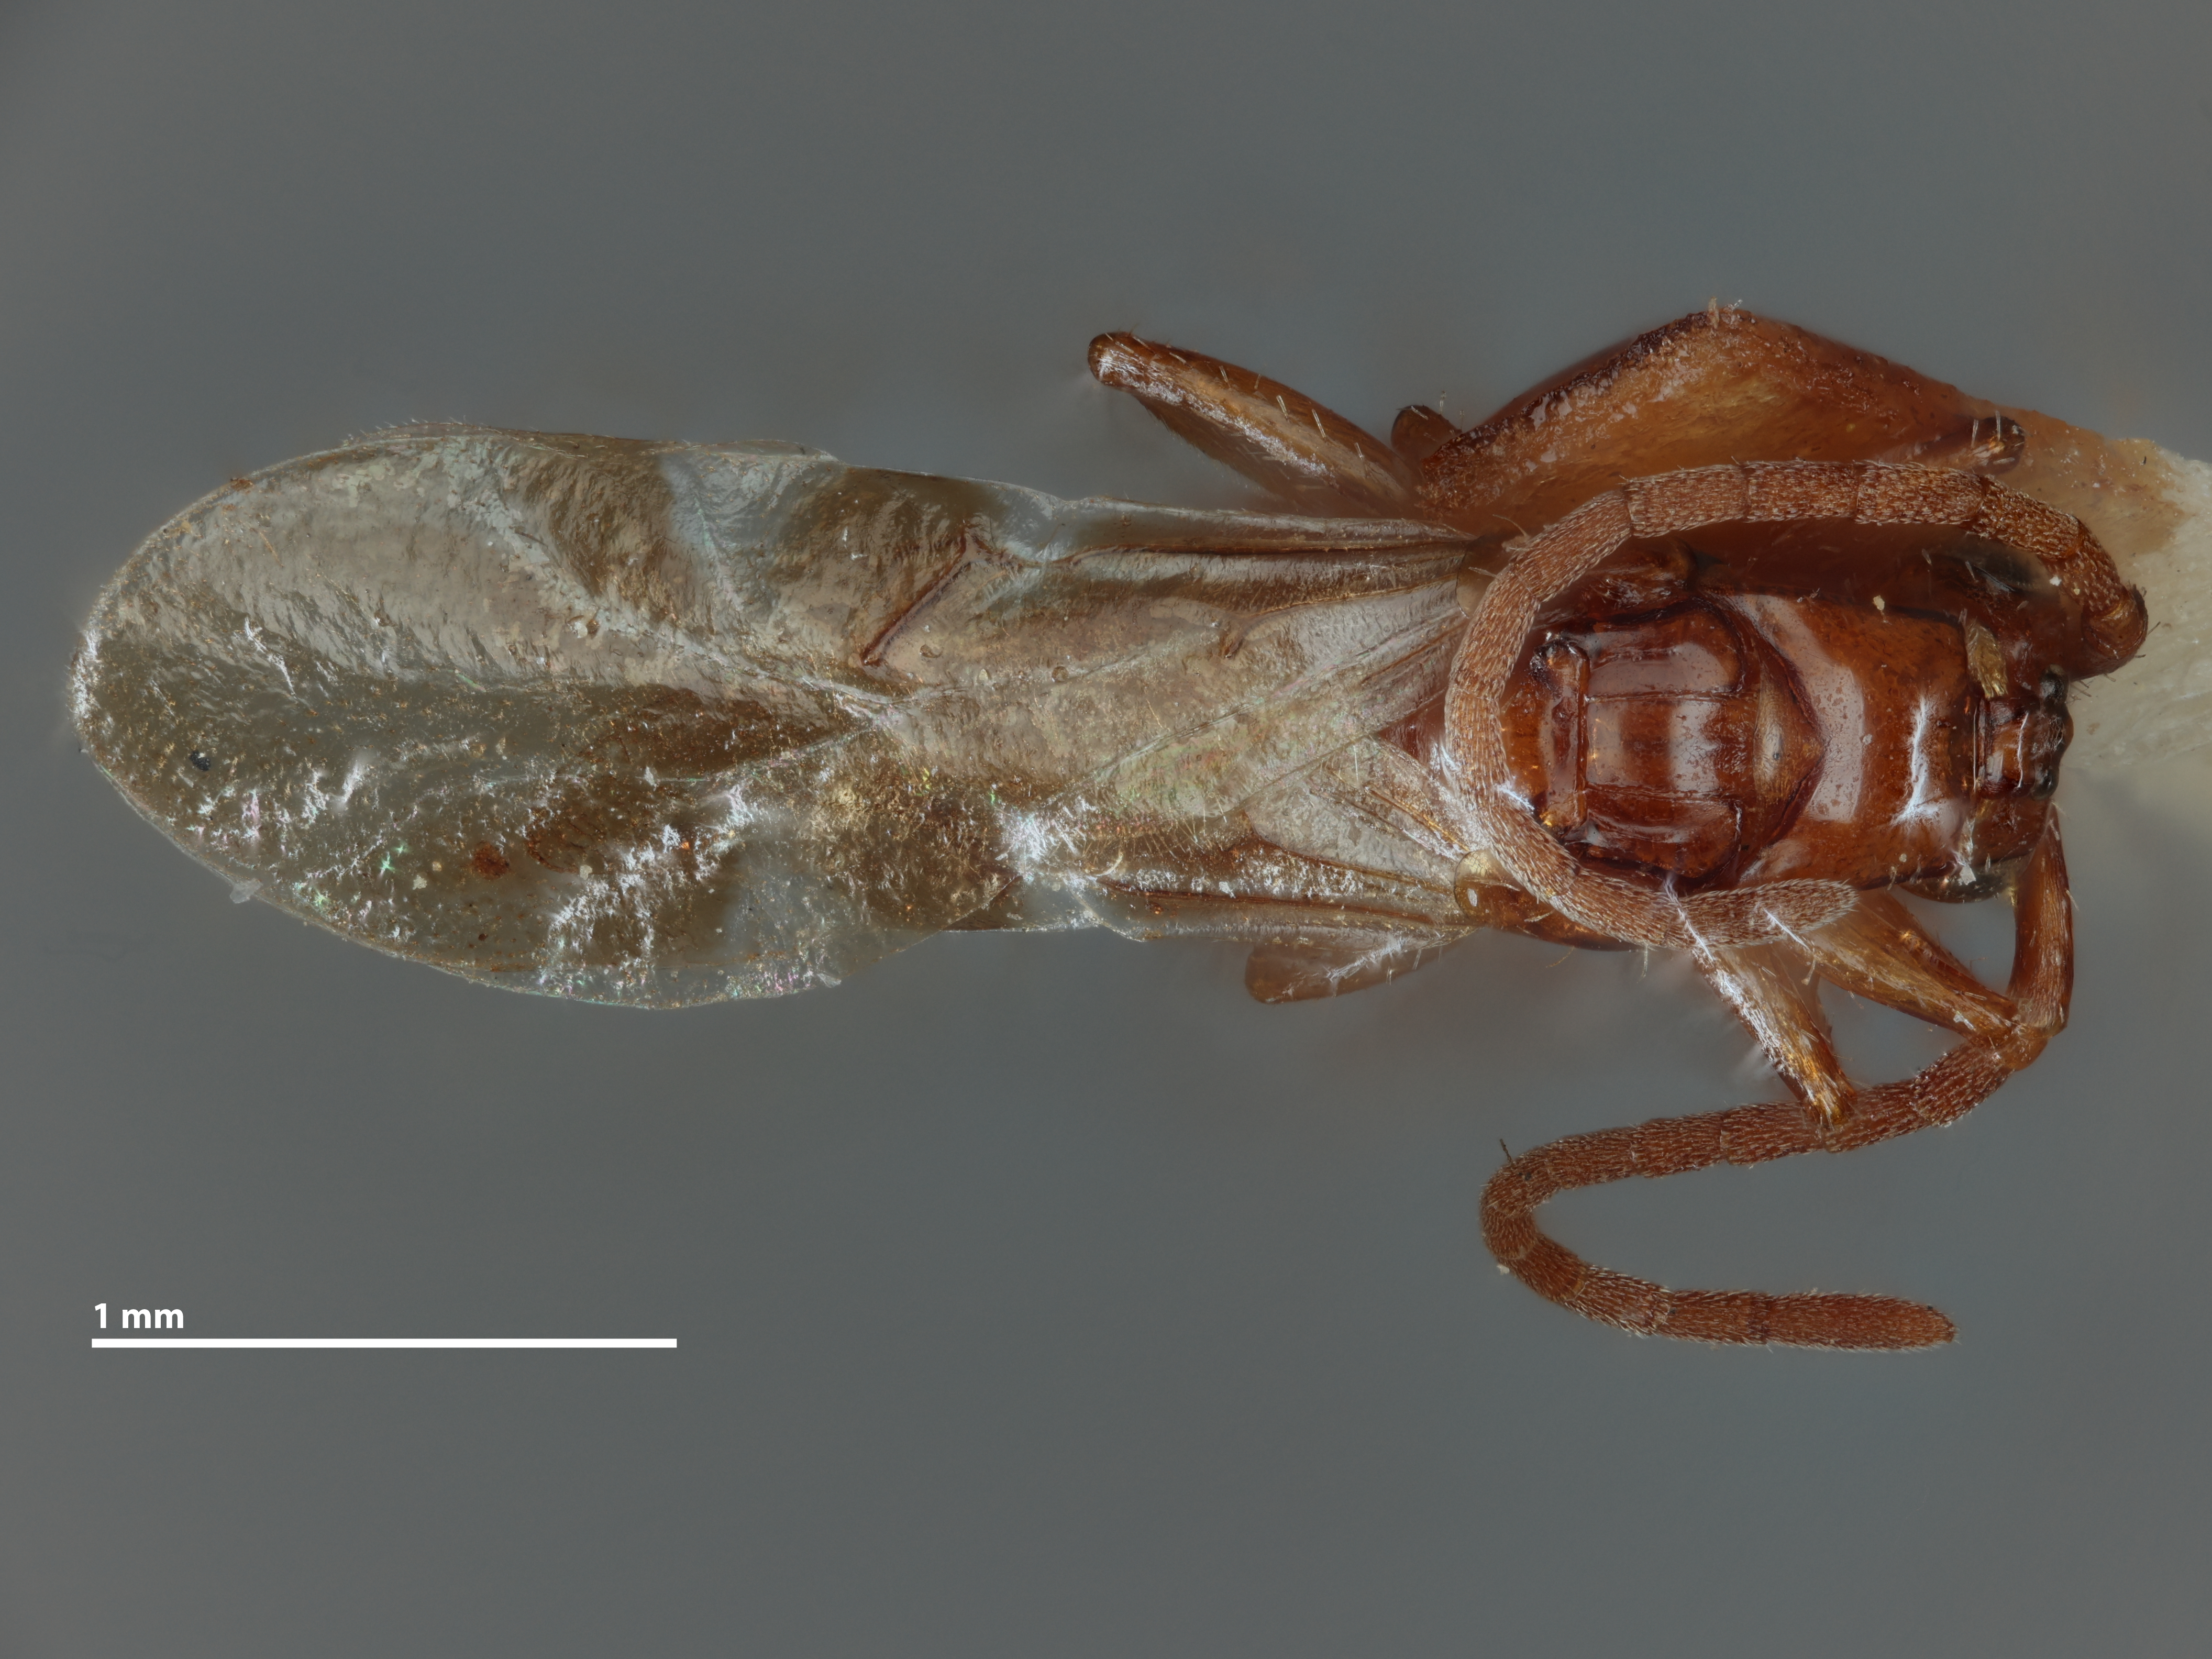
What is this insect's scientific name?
Loboscelidea bakeri
